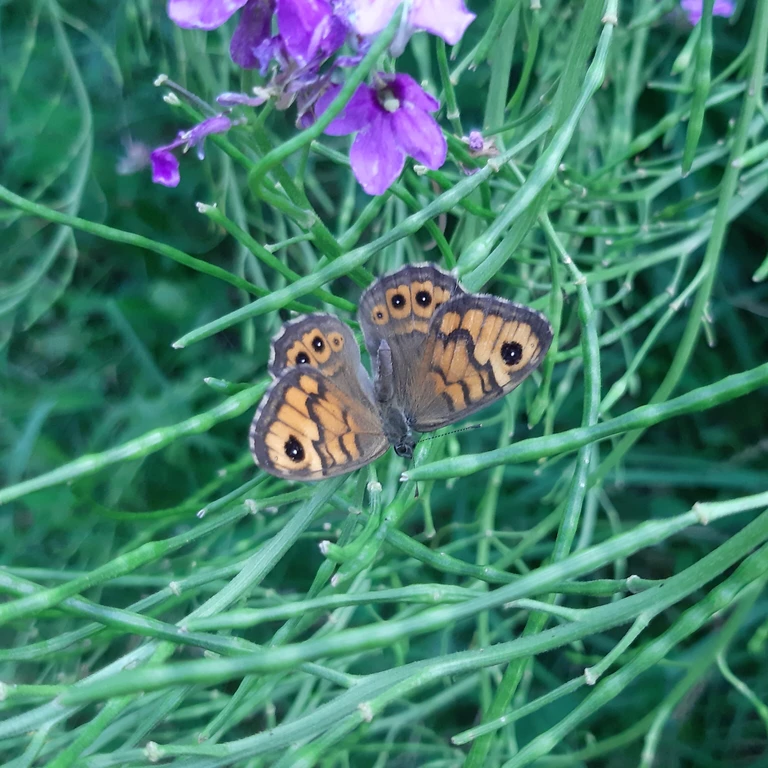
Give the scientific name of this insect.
Lasiommata megera (also Pararge megera)
